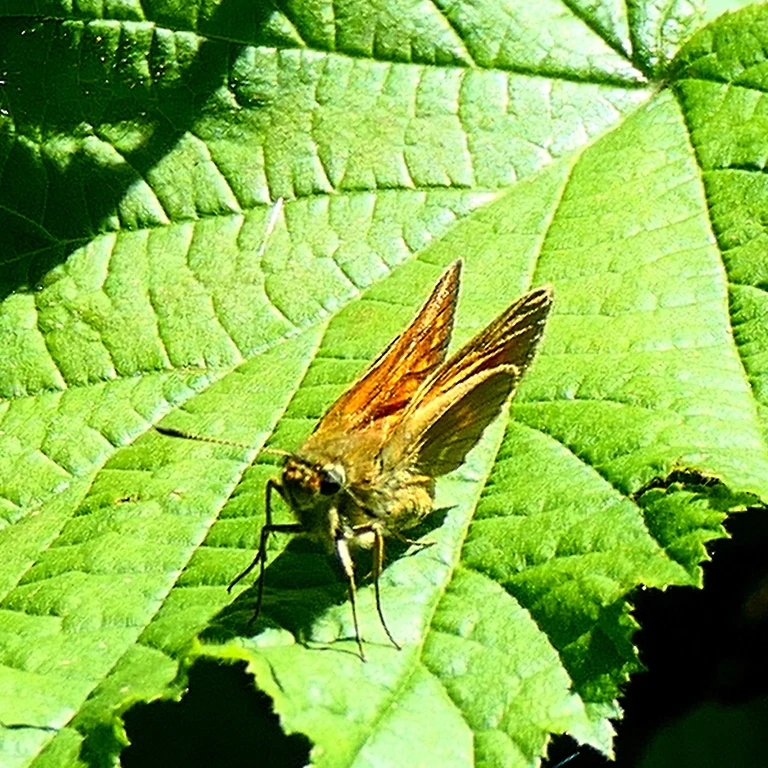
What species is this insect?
Ochlodes sylvanus (also Ochlodes venata)
